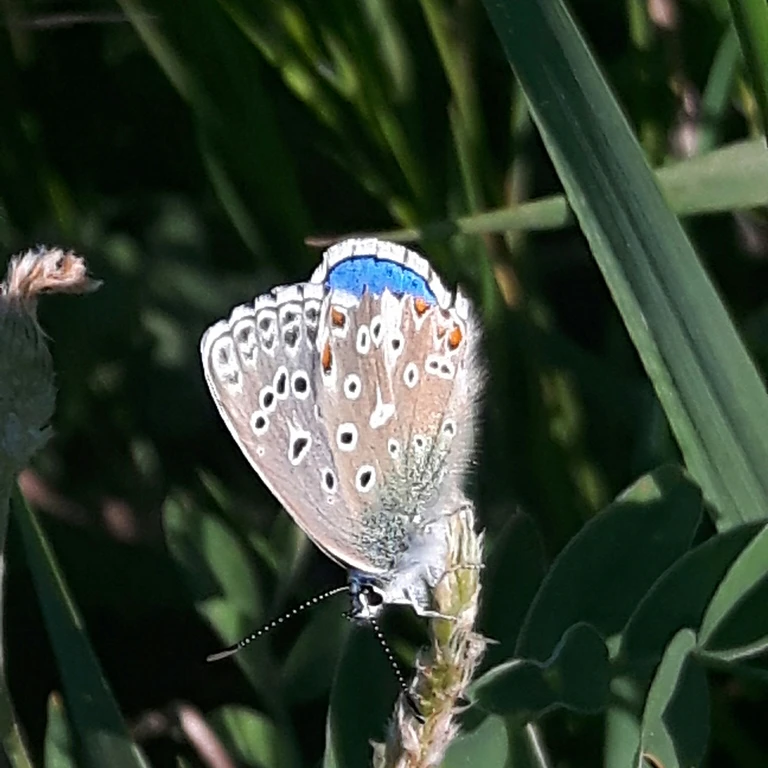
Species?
Lysandra bellargus
